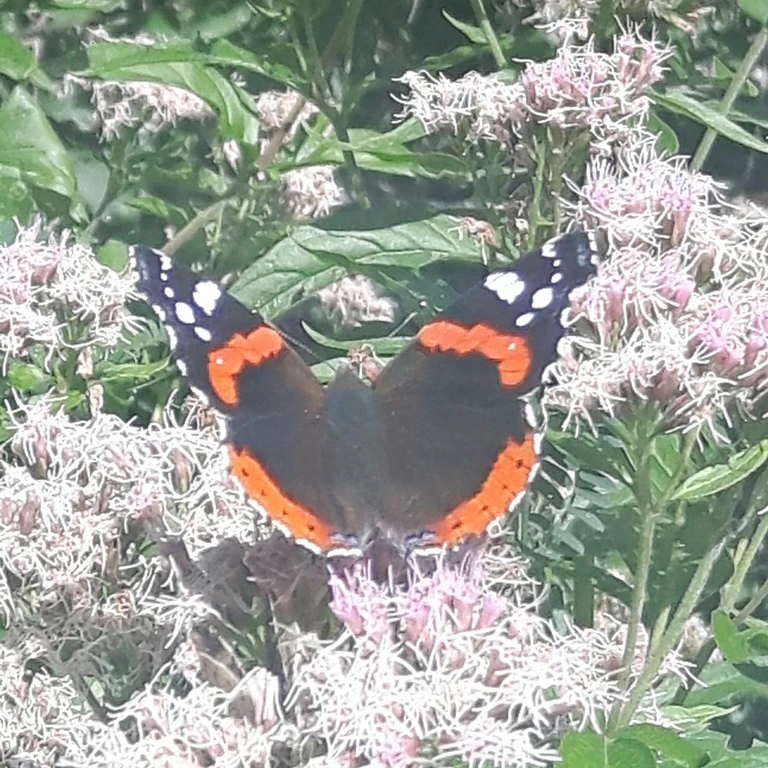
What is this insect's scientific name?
Vanessa atalanta
